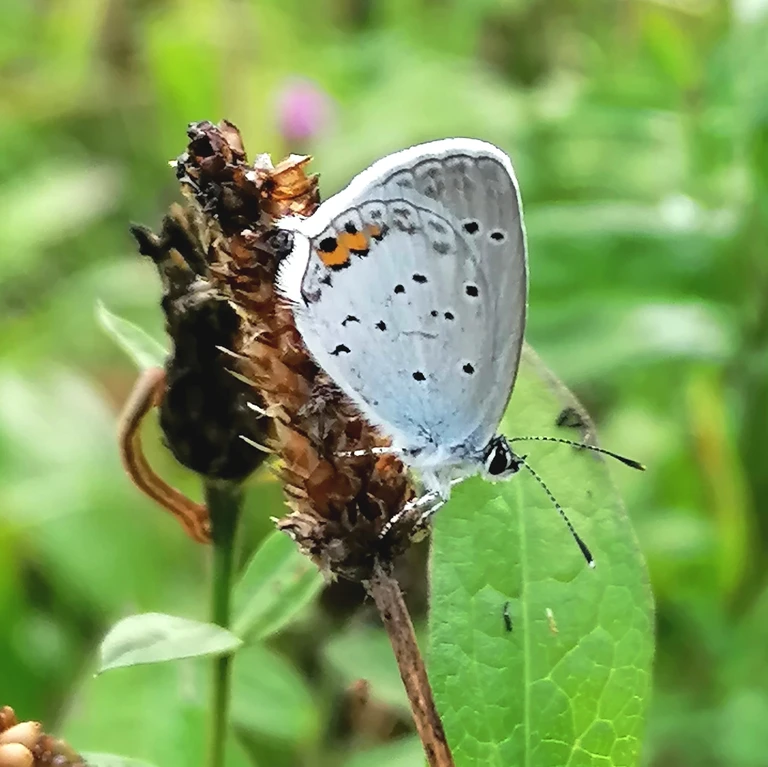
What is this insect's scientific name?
Cupido argiades (also Elkalyce argiades)
